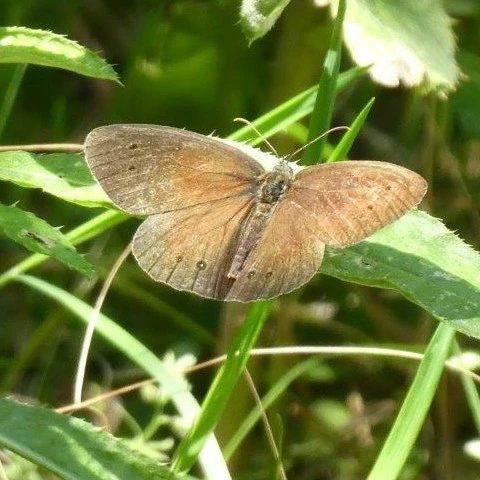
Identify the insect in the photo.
Aphantopus hyperantus
